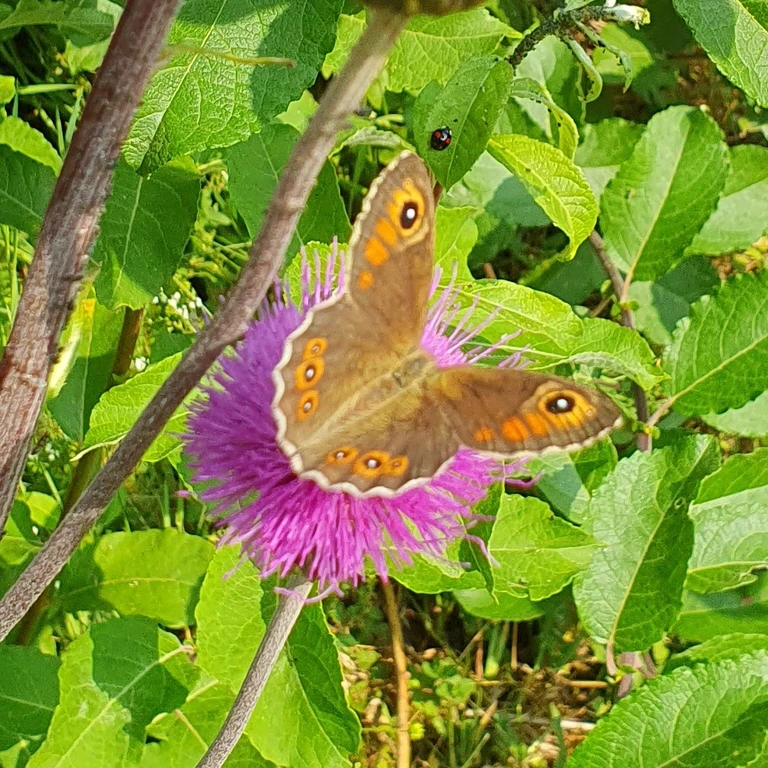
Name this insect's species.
Lasiommata maera (also Pararge maera)
